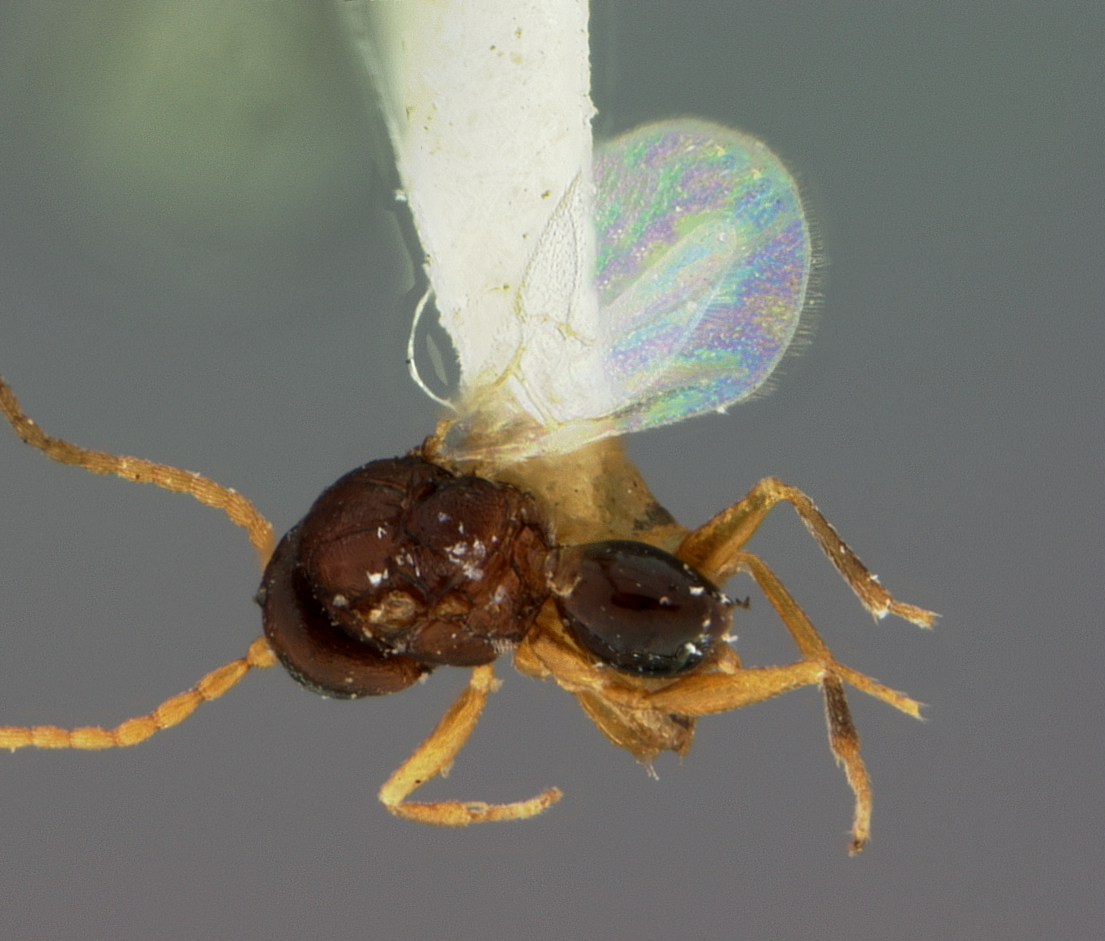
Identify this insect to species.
Cynips quercus
